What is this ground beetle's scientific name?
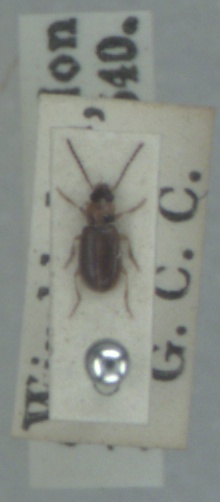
Acupalpus dubius
